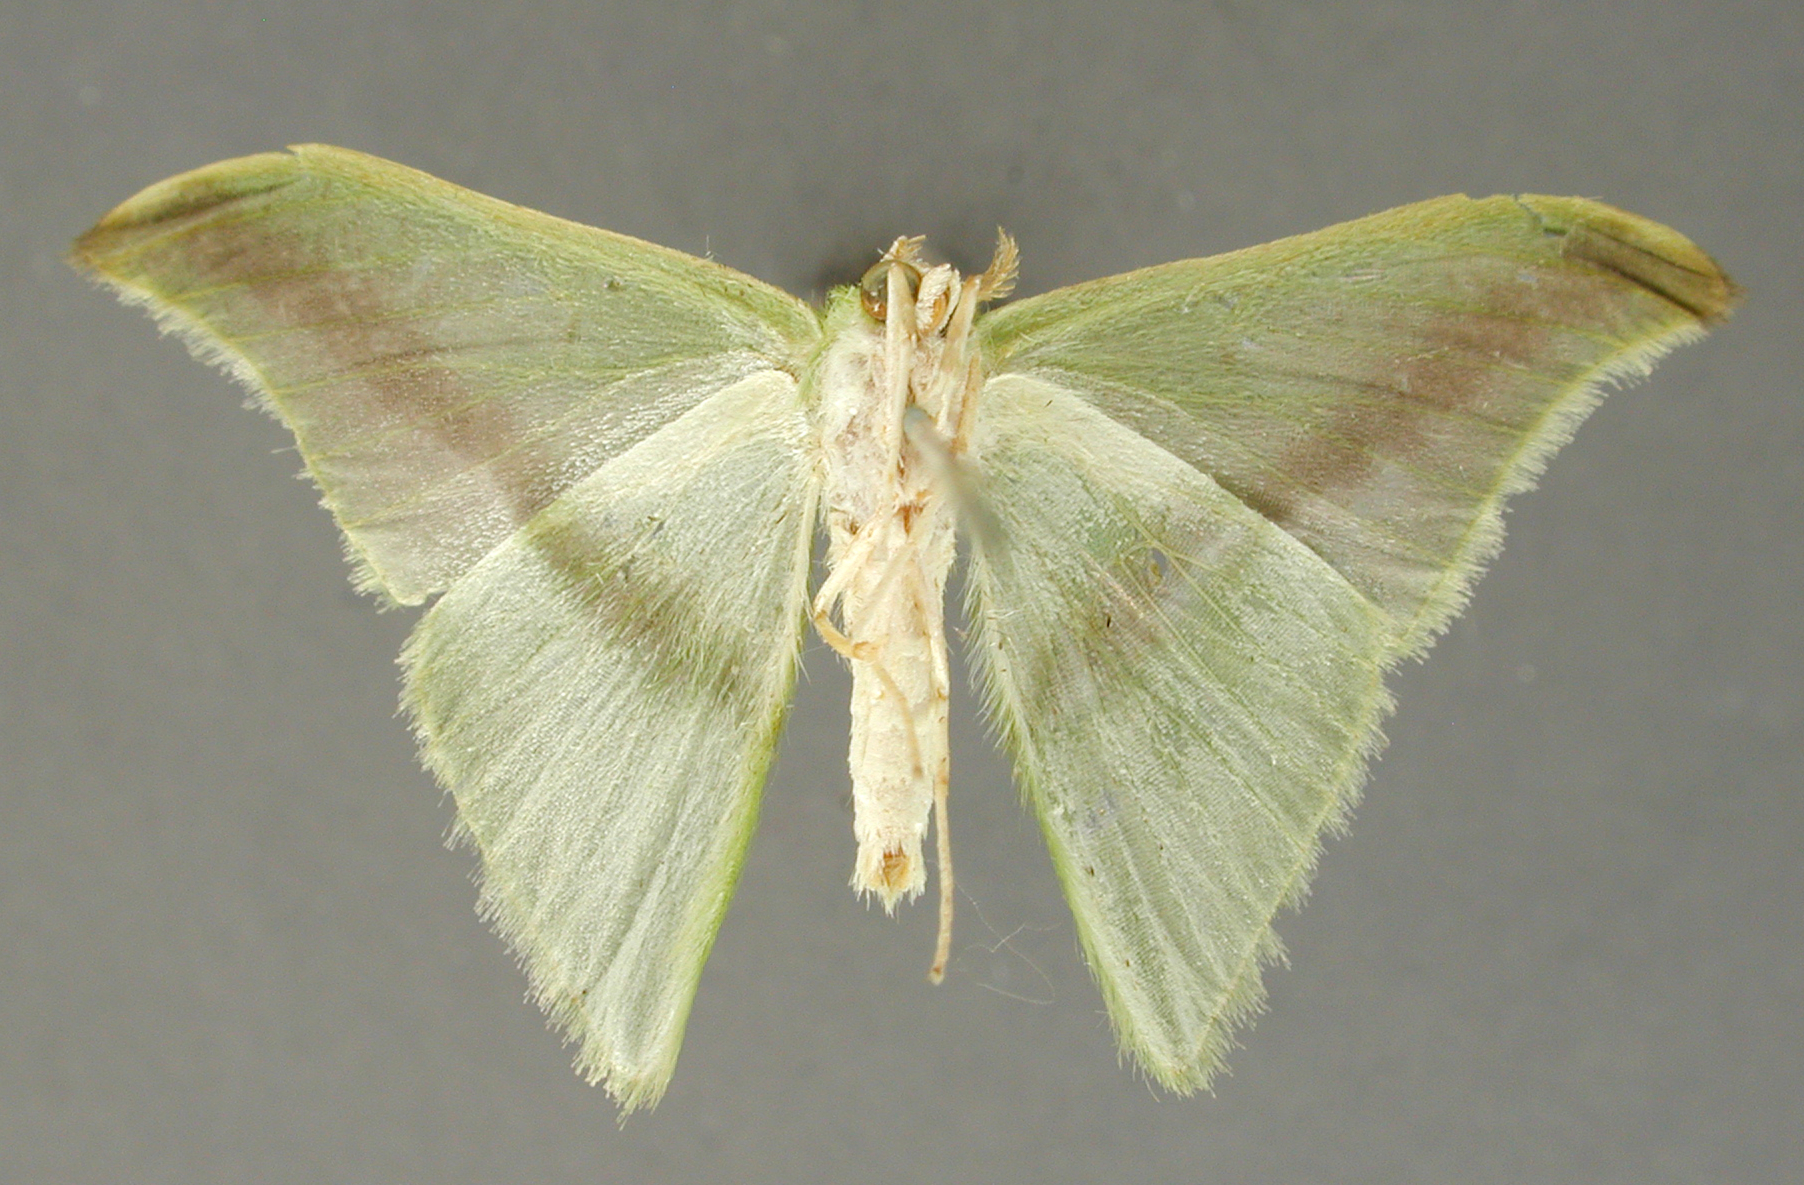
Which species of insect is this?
Tachyphyle hamata
